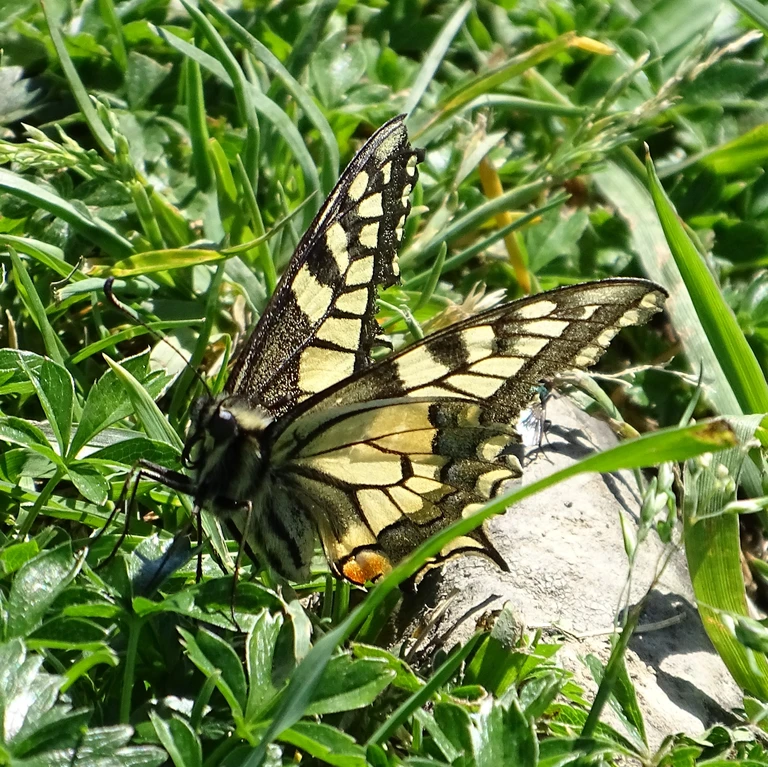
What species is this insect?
Papilio machaon
